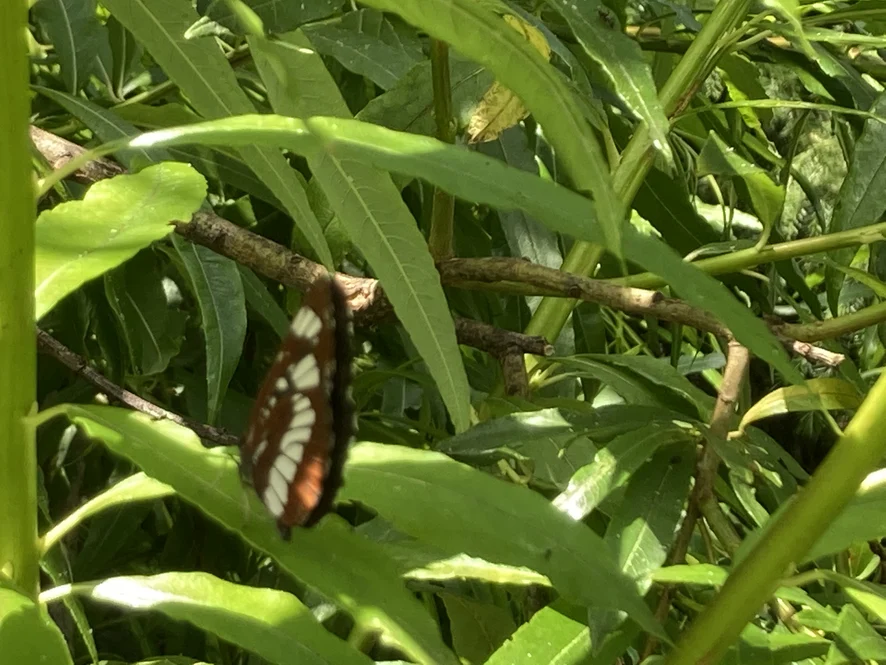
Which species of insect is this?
Neptis rivularis
